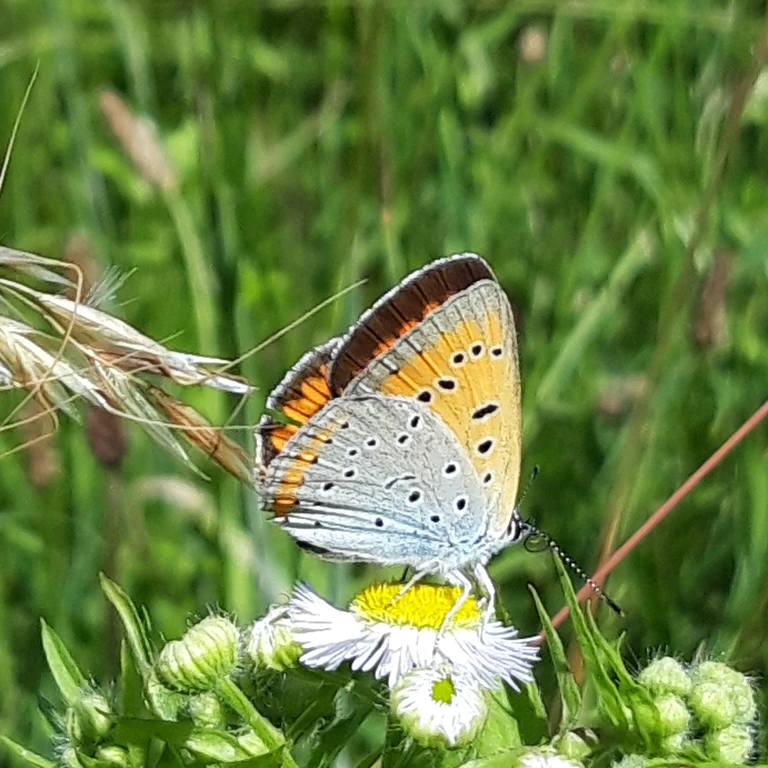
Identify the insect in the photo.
Lycaena dispar
